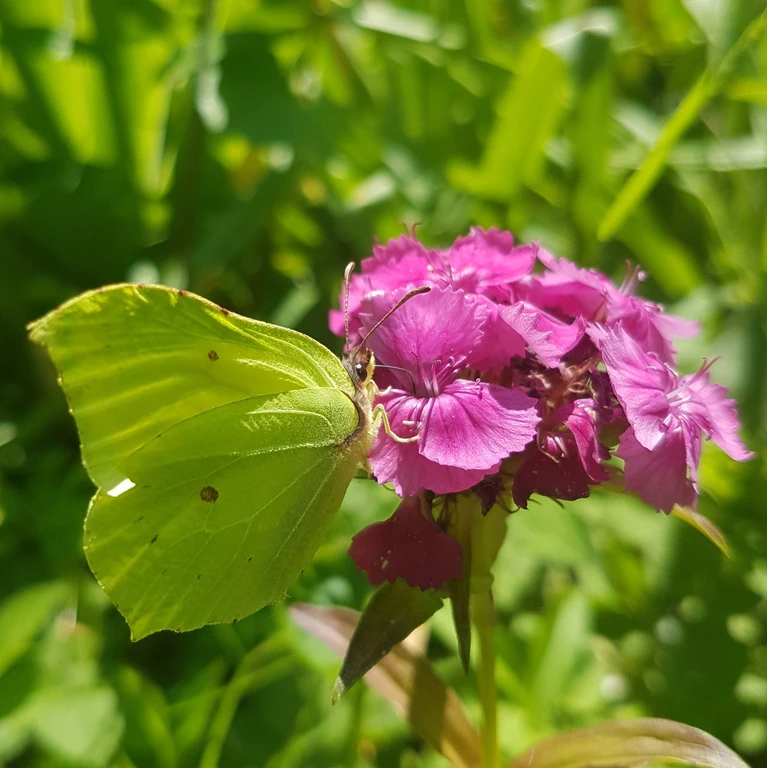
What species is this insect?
Gonepteryx rhamni
